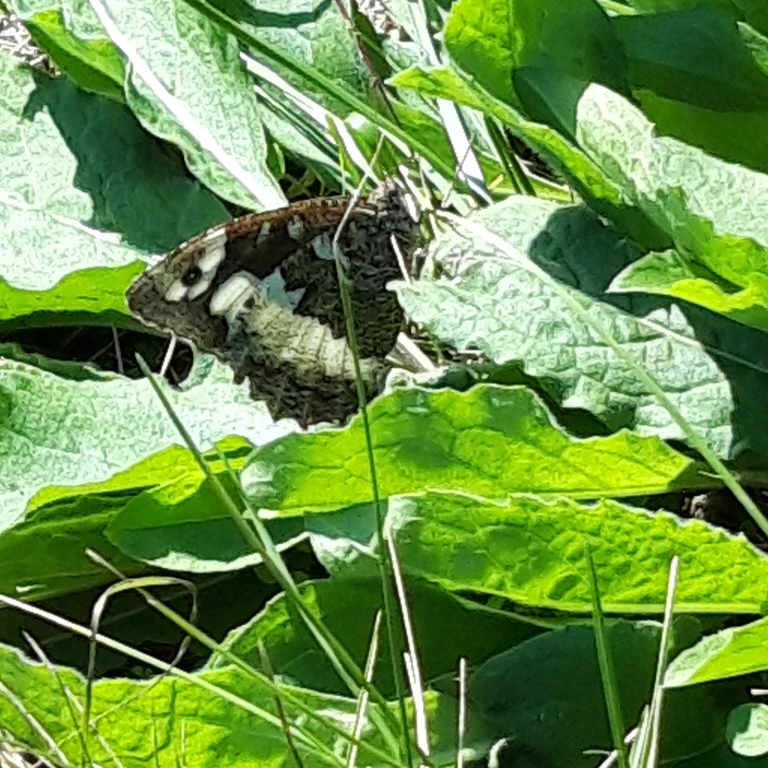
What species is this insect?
Brintesia circe
